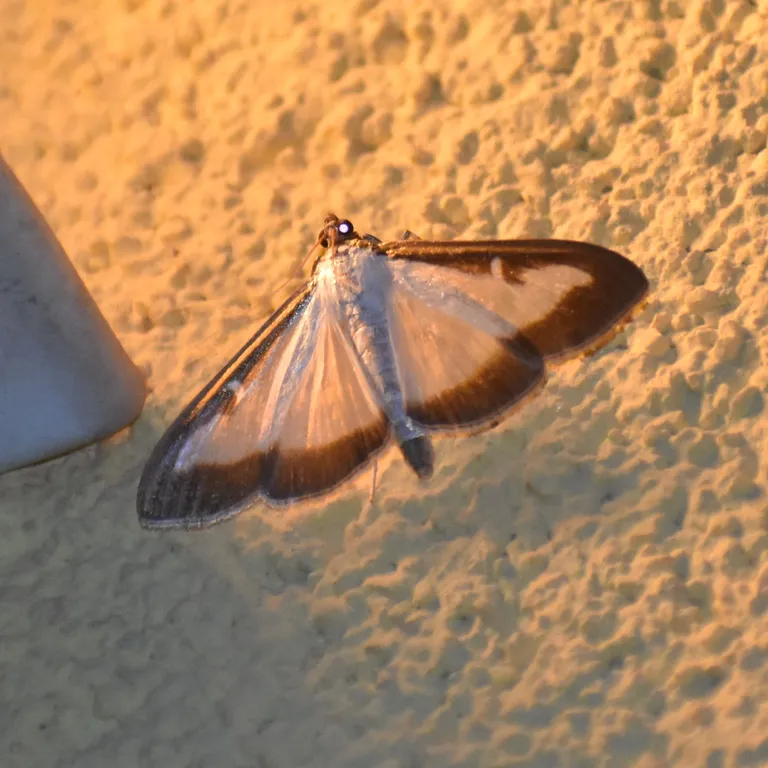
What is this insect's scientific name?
Cydalima perspectalis
